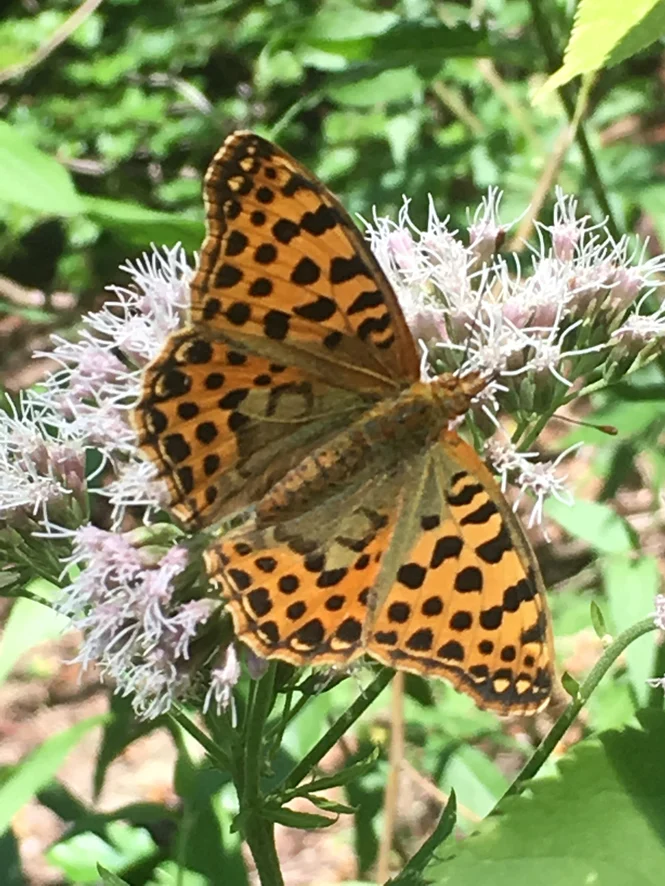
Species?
Issoria lathonia
